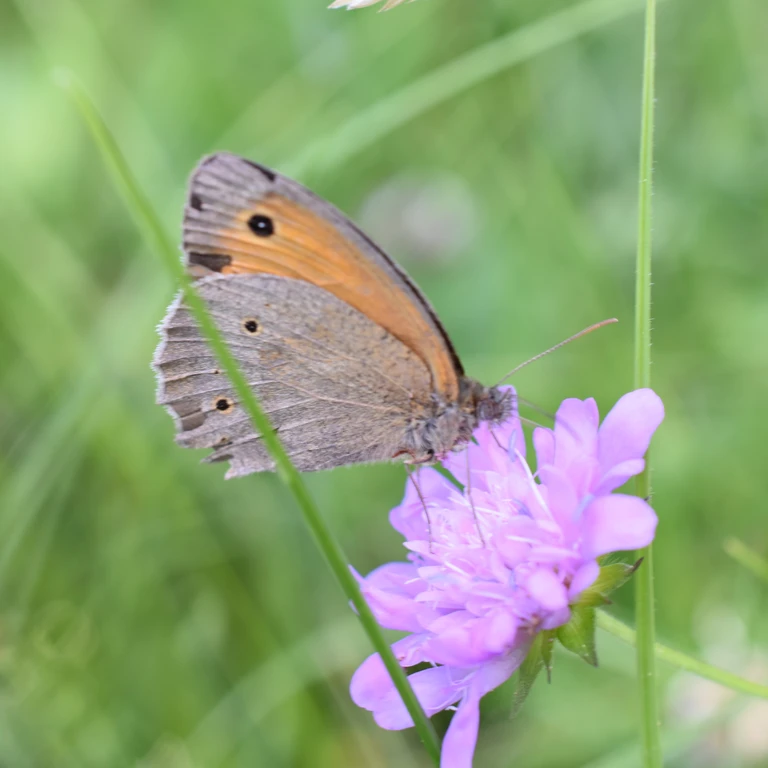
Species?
Maniola jurtina
